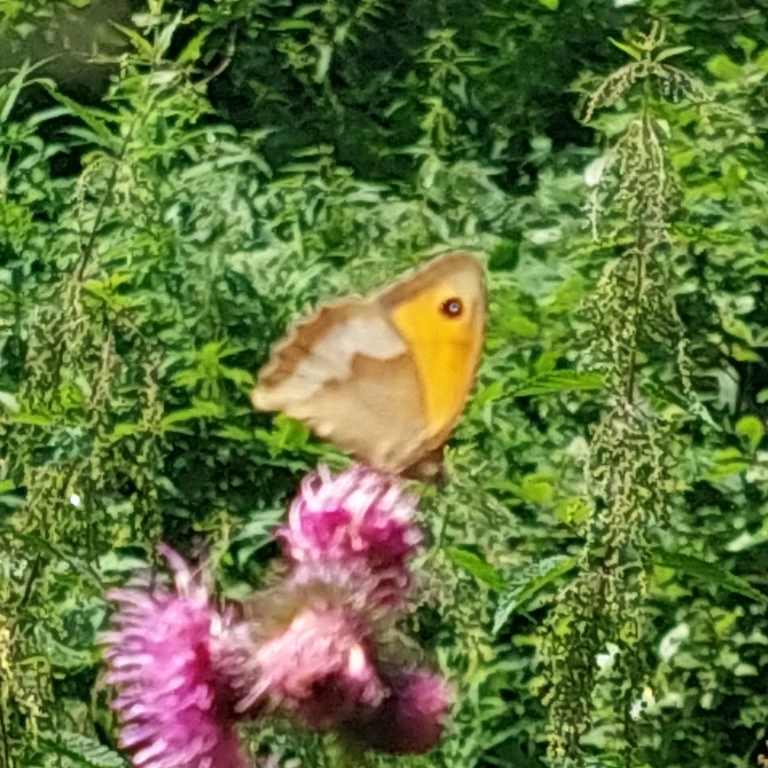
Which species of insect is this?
Maniola jurtina
